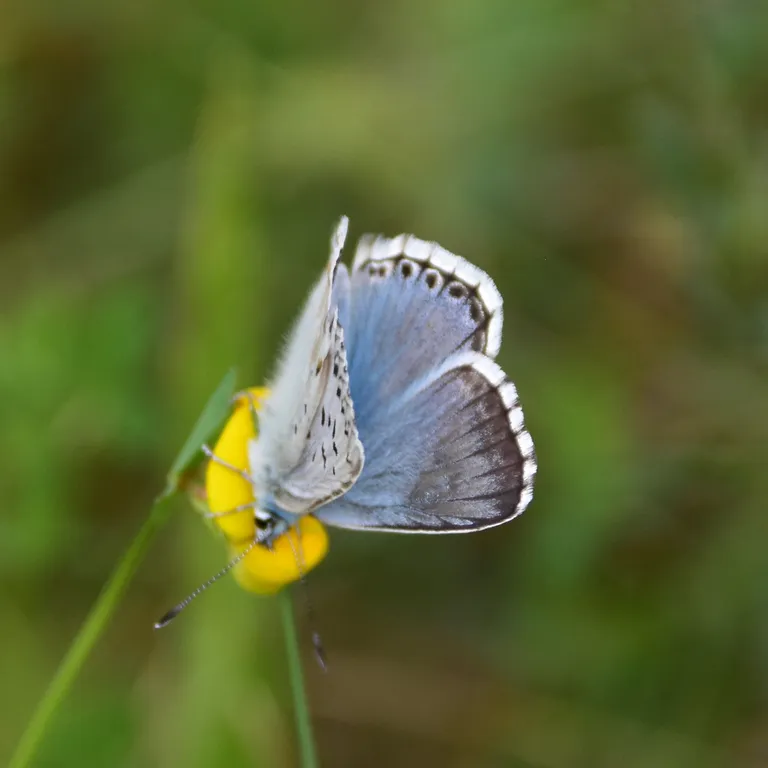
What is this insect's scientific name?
Lysandra coridon
